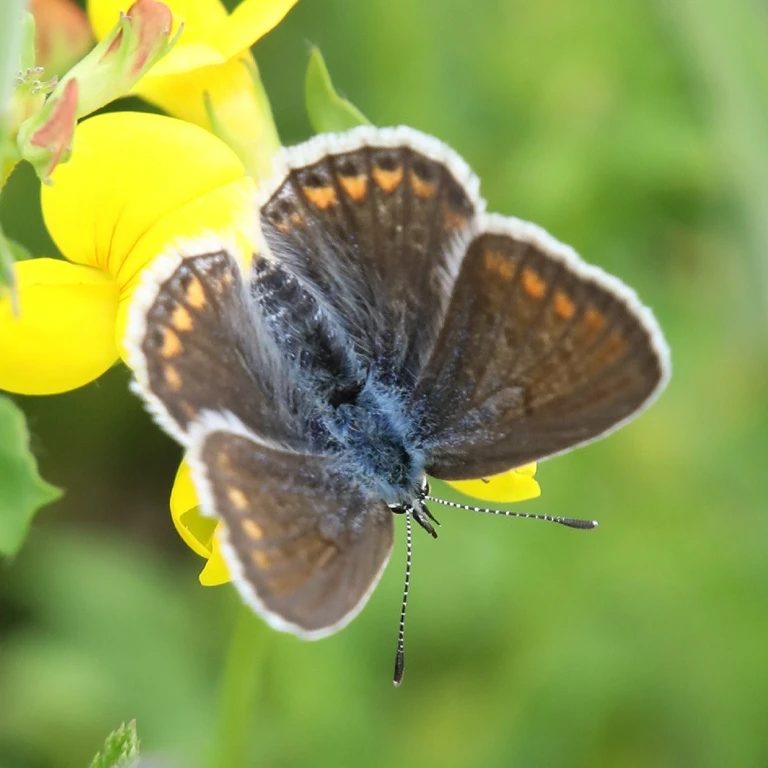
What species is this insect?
Polyommatus icarus
